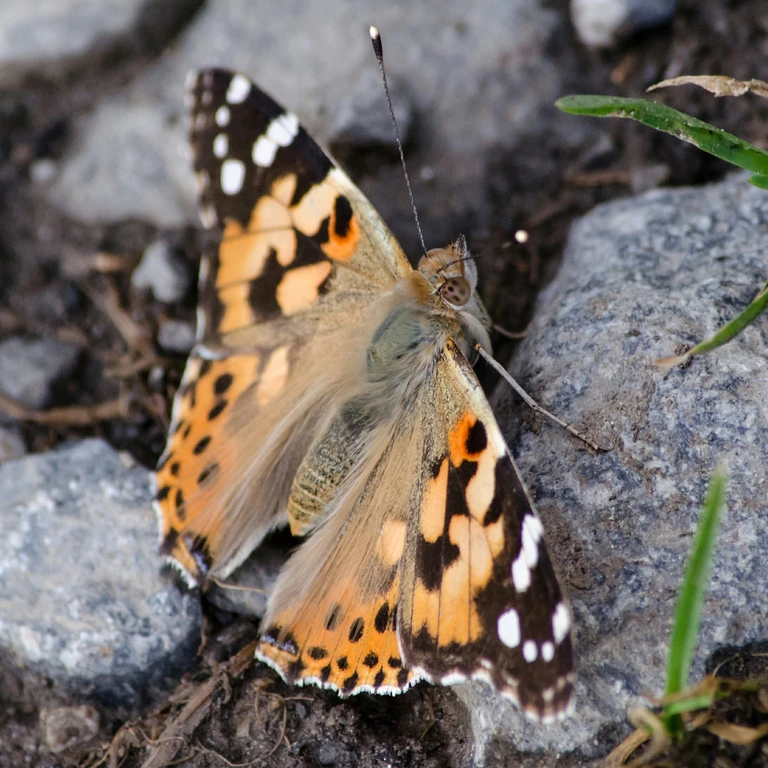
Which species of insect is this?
Vanessa cardui
